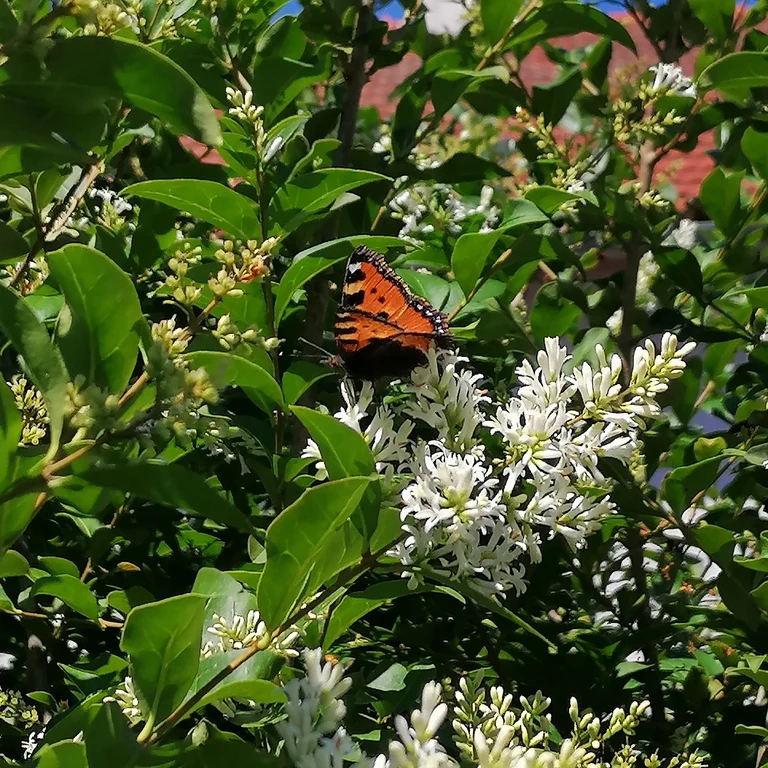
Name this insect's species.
Aglais urticae
